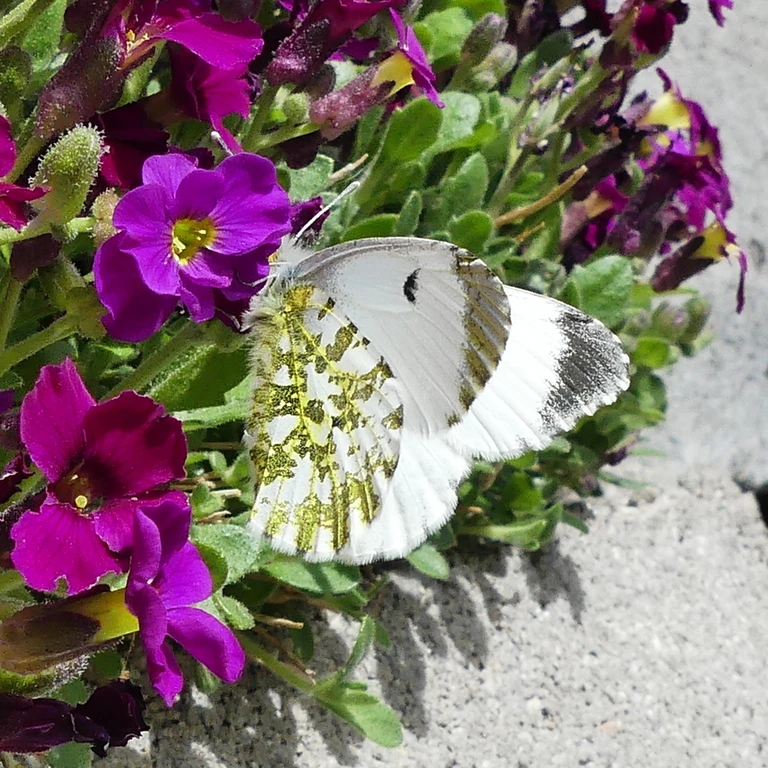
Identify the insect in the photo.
Anthocharis cardamines
